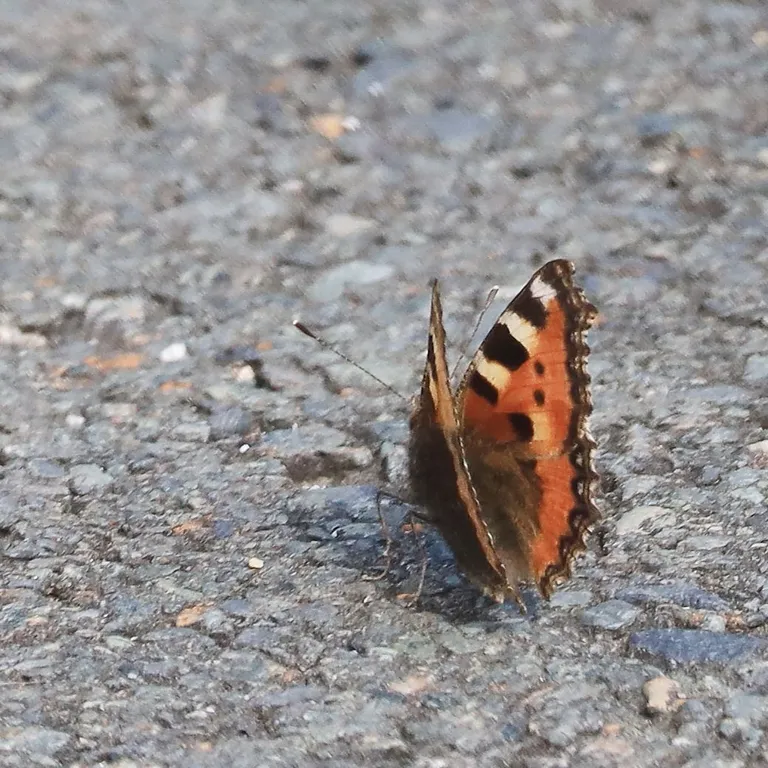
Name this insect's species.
Aglais urticae
